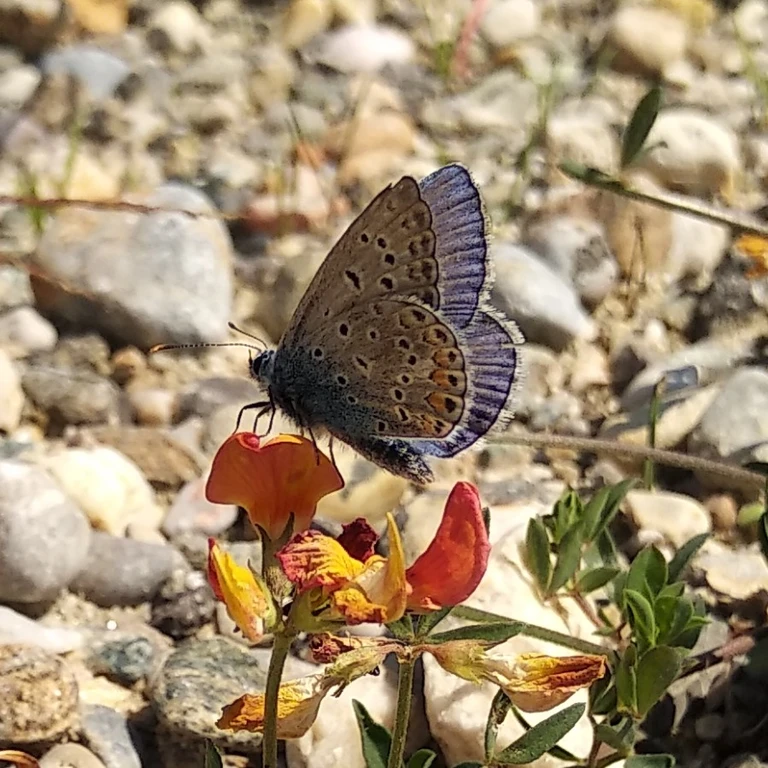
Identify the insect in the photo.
Polyommatus icarus
